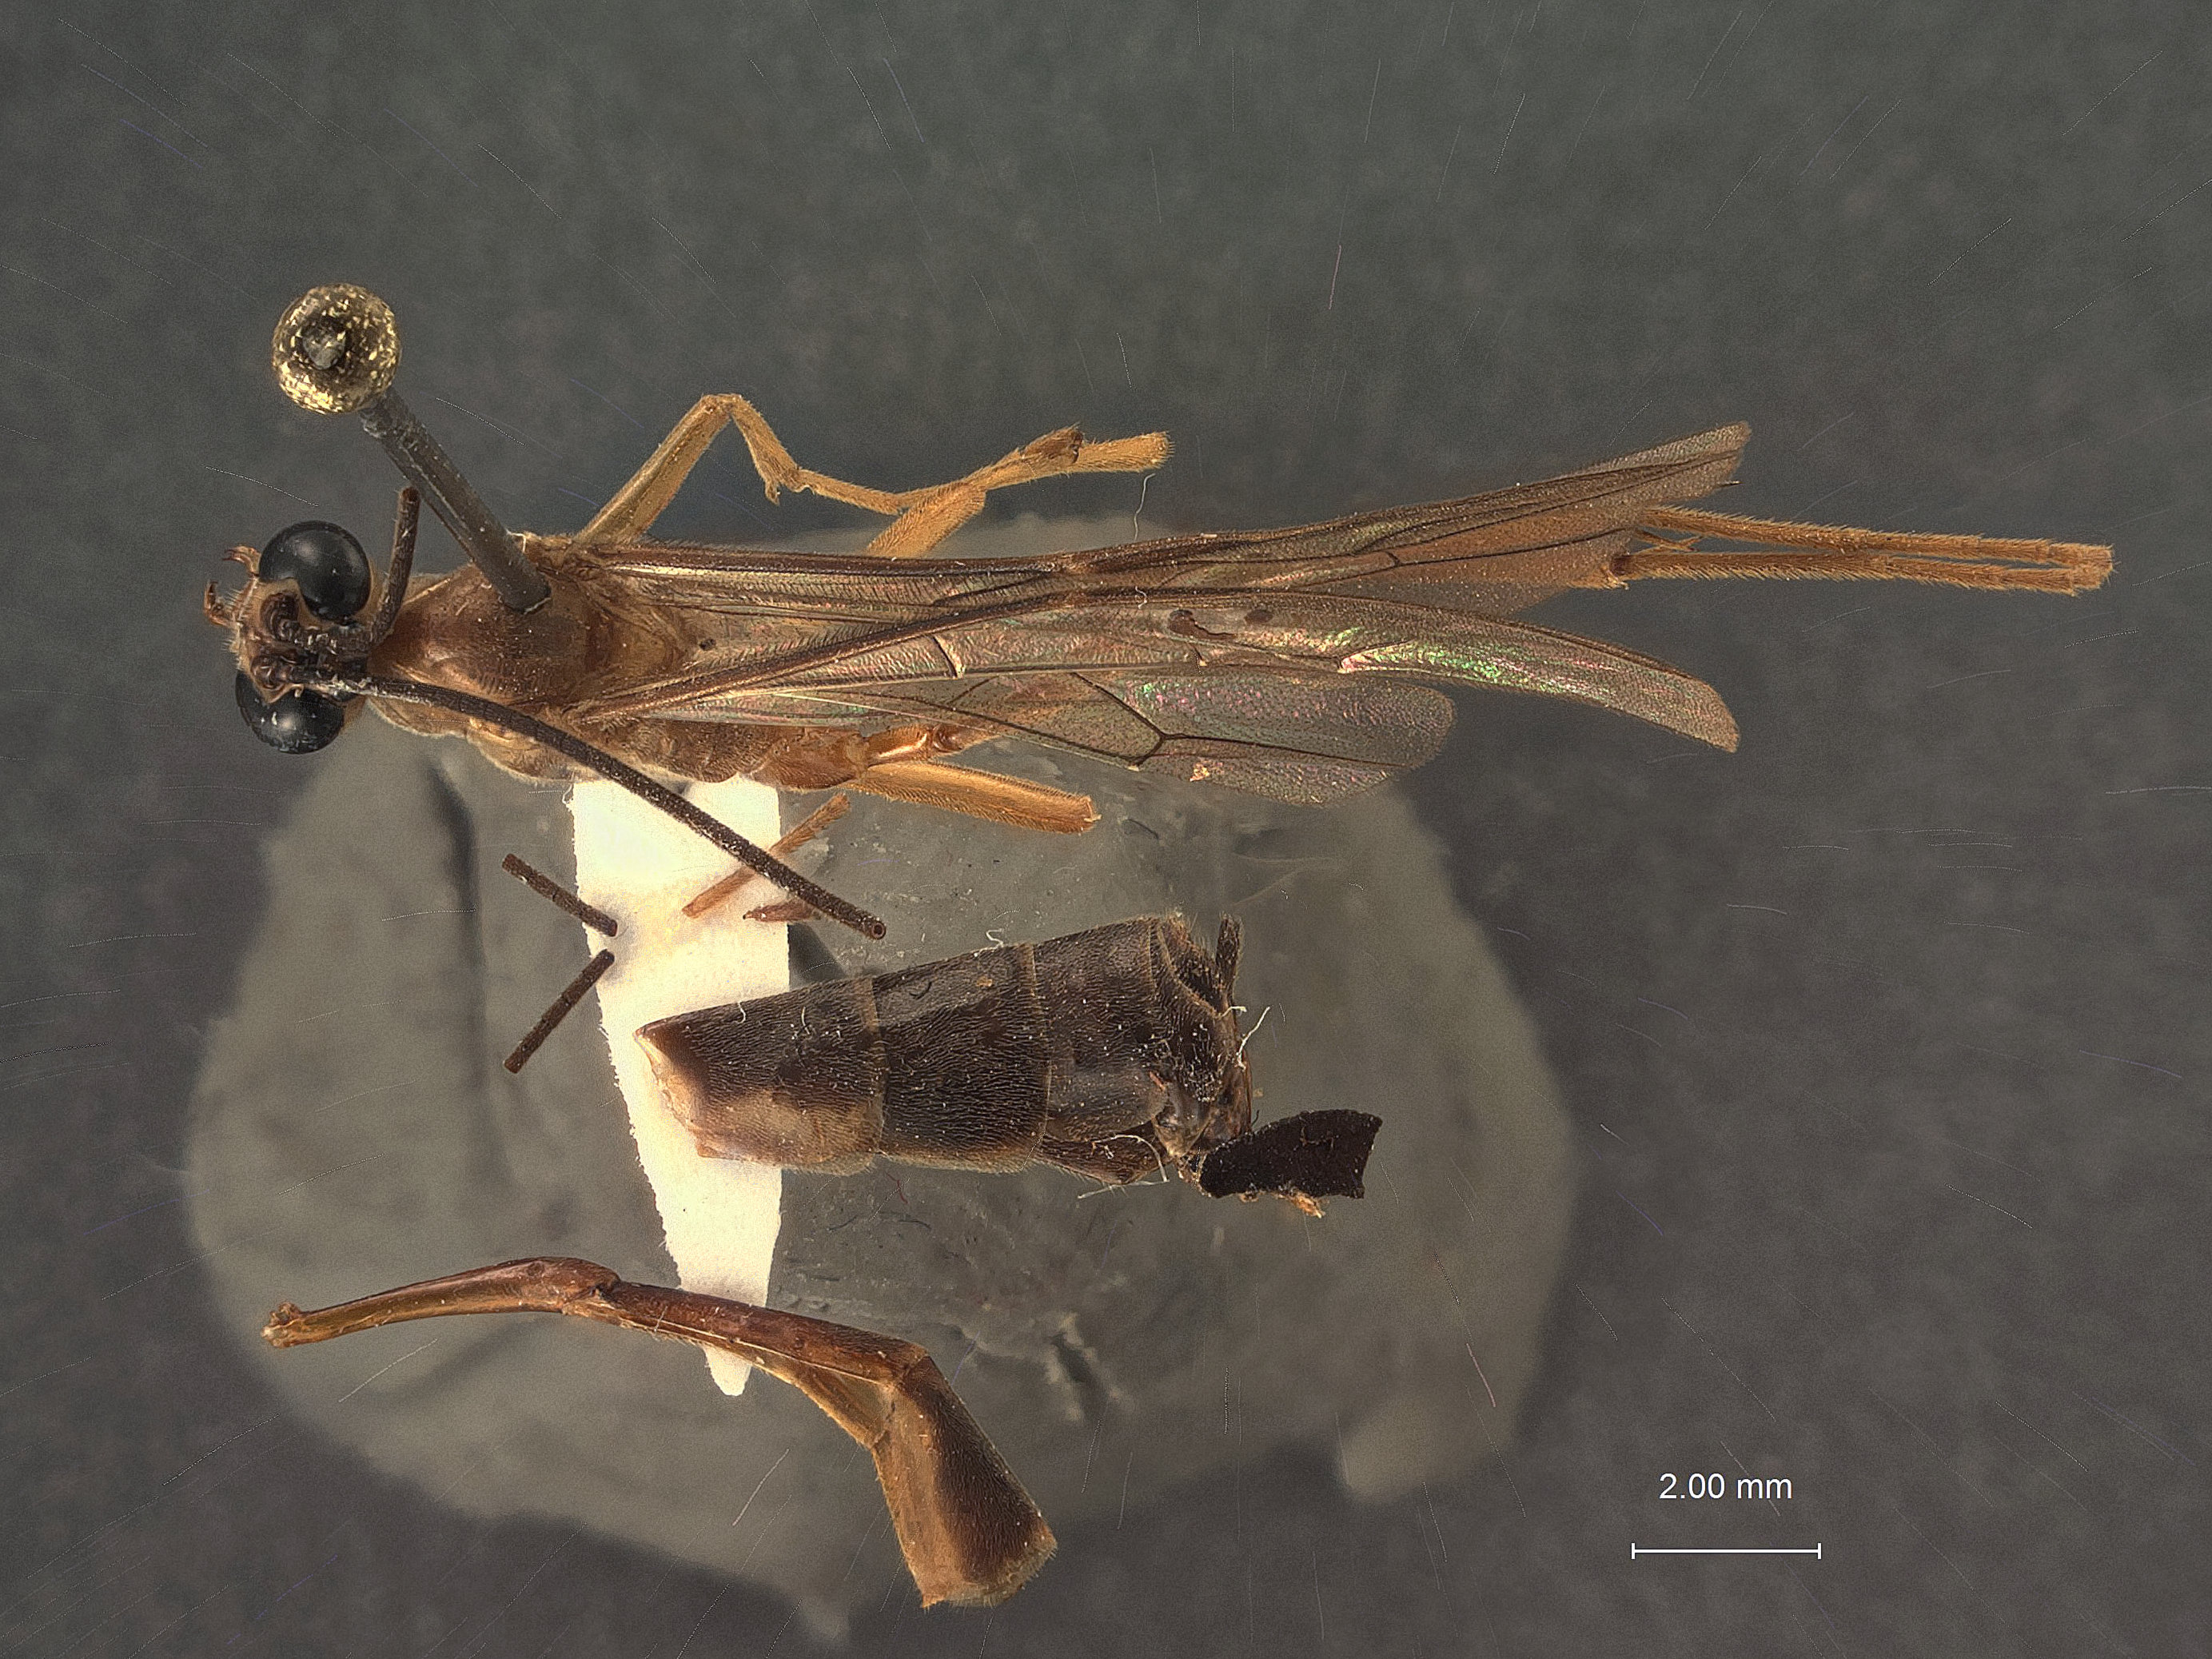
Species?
Enicospilus duckworthi
